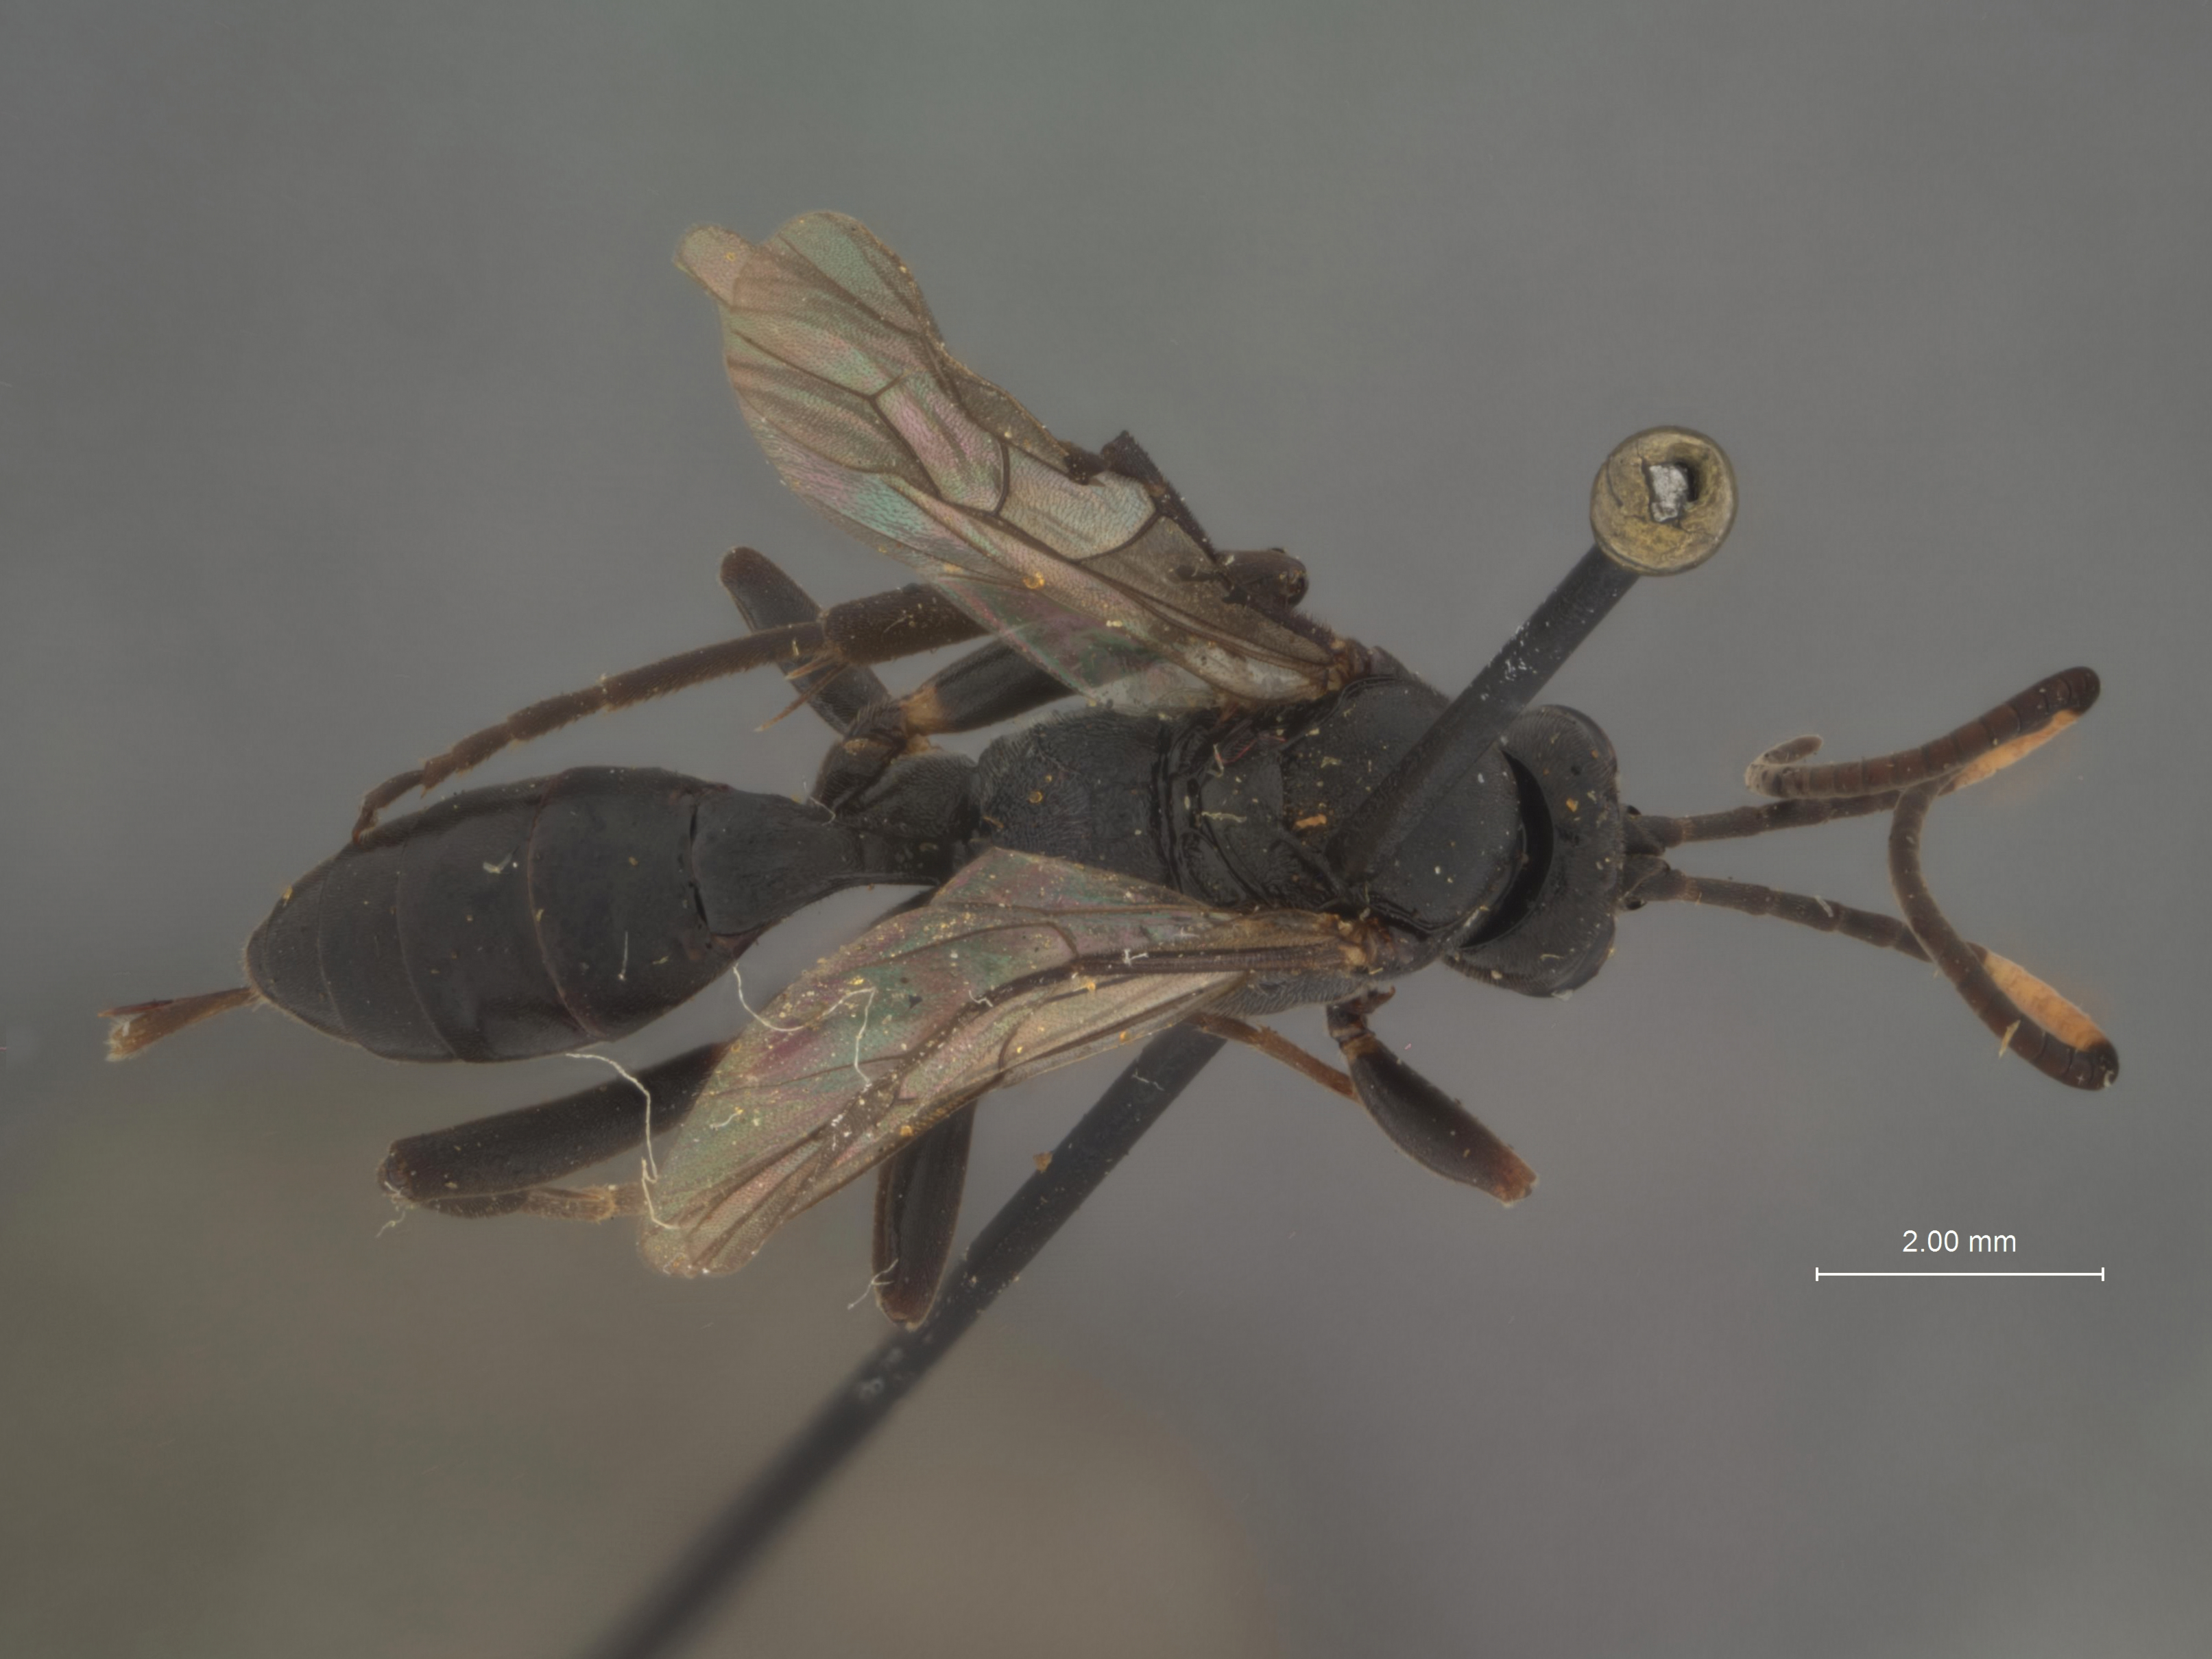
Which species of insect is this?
Pezoporus opacus
